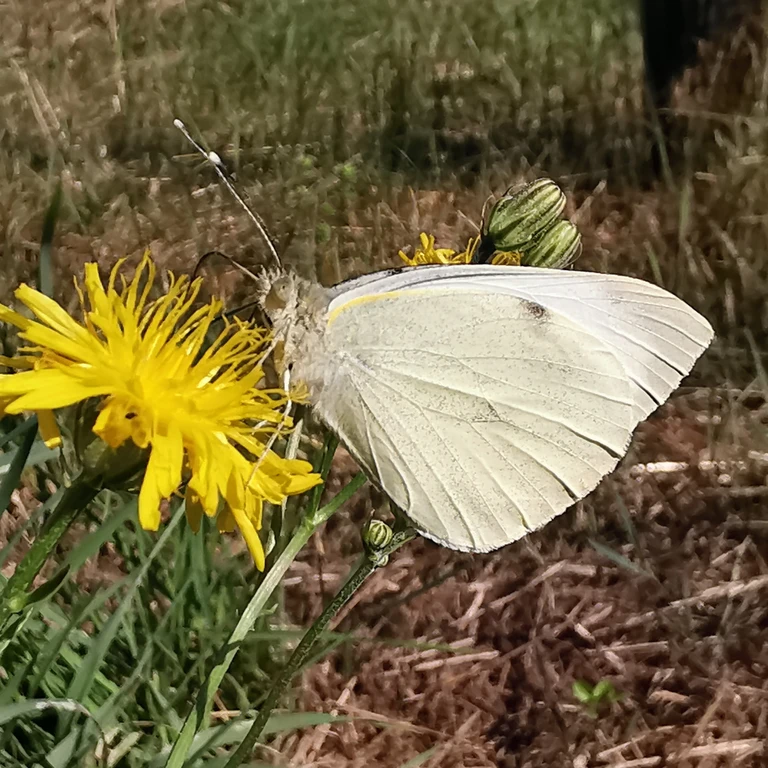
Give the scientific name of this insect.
Pieris brassicae
